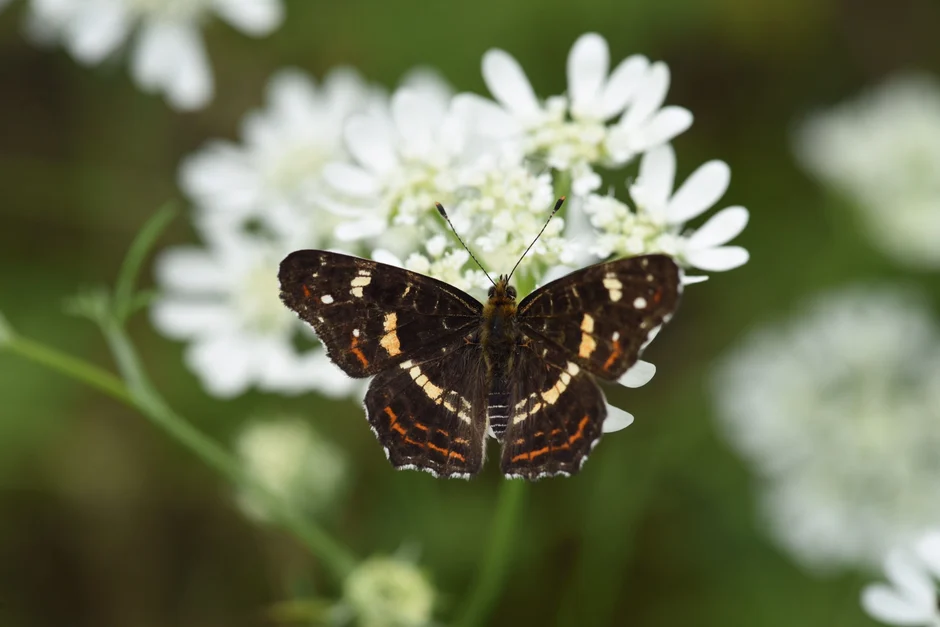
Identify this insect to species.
Araschnia levana
